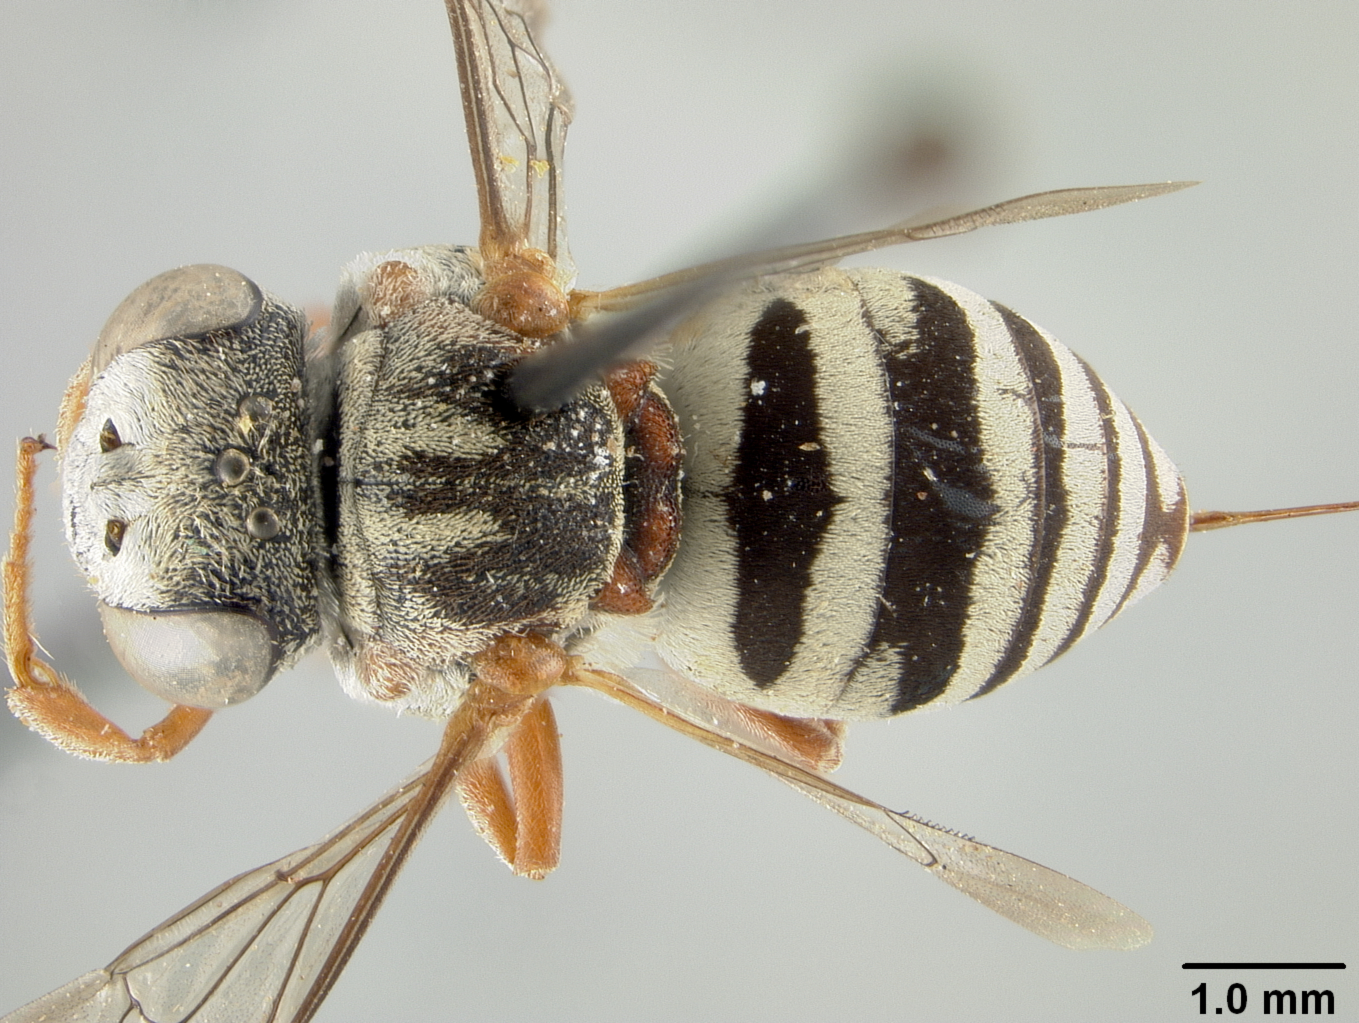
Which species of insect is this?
Epeolus australis
